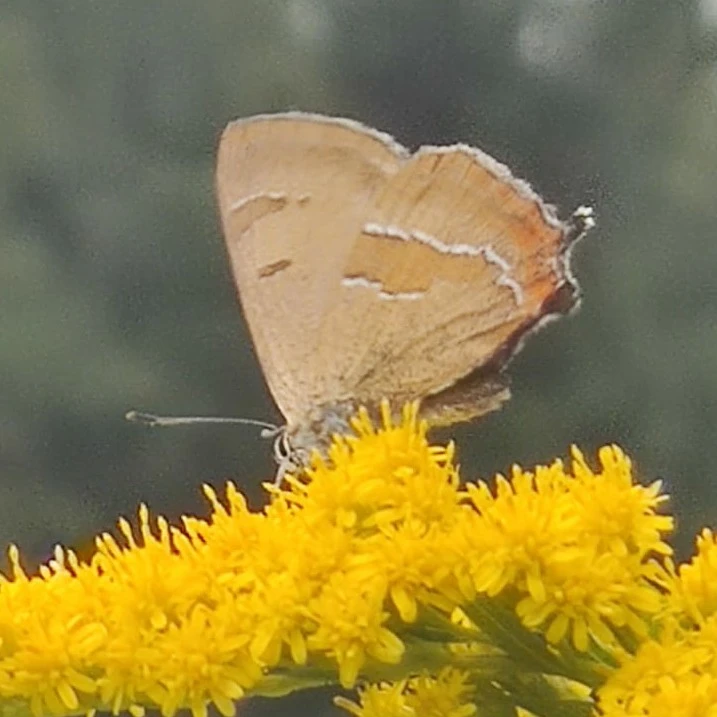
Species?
Thecla betulae
